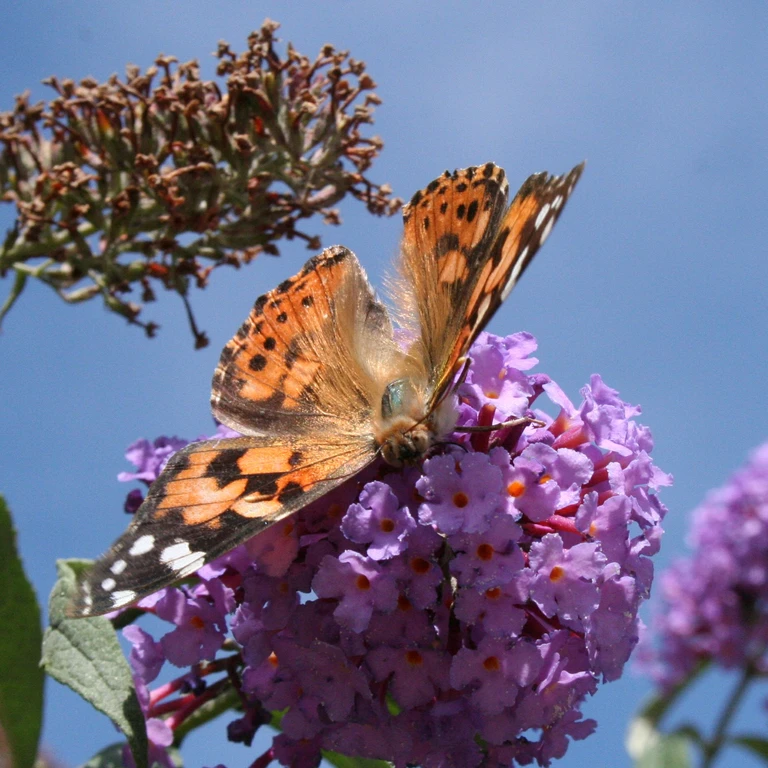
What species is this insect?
Vanessa cardui
